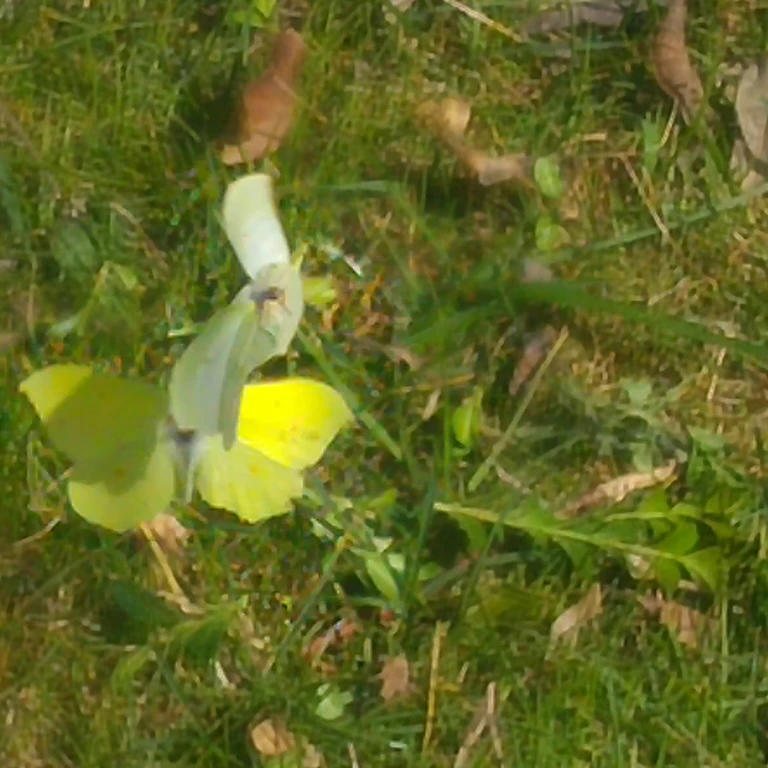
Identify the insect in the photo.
Gonepteryx rhamni
